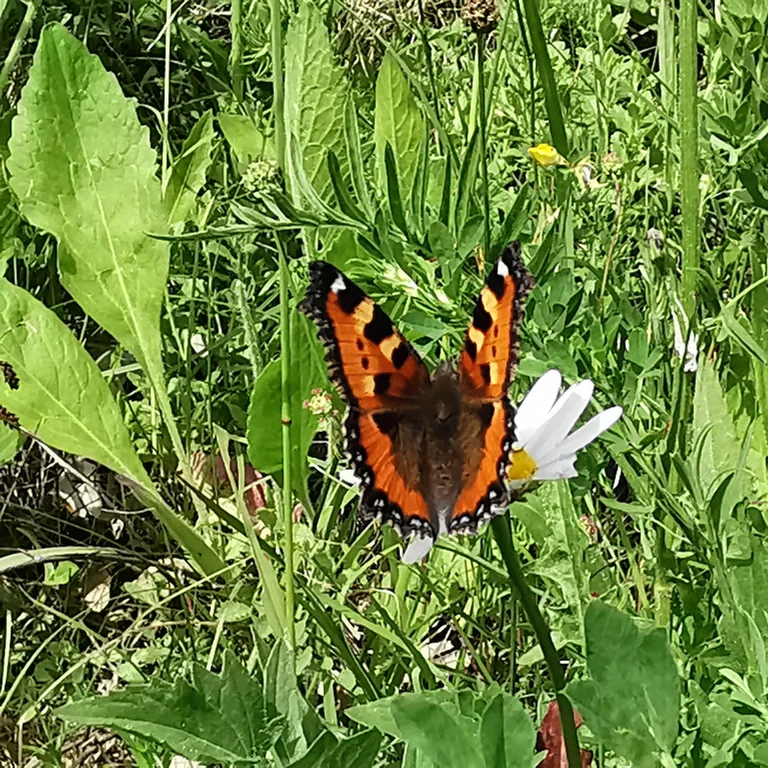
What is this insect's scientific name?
Aglais urticae
